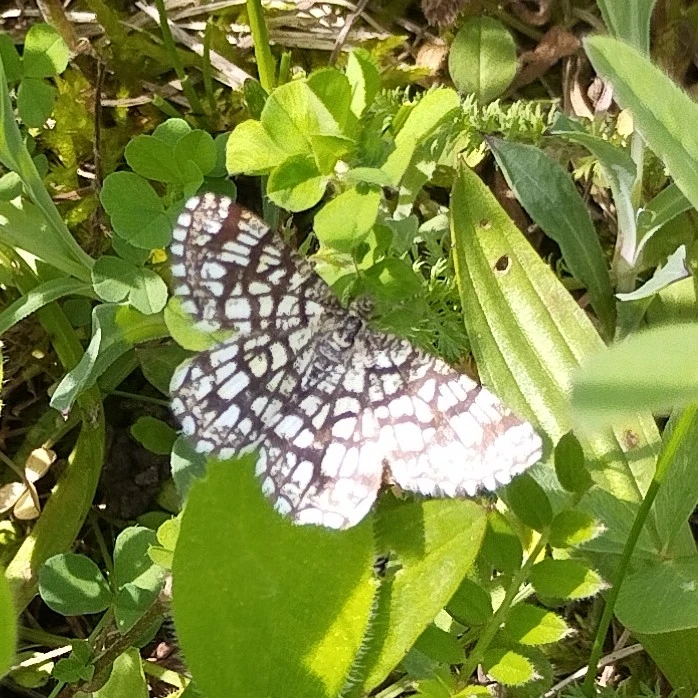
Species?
Chiasmia clathrata
